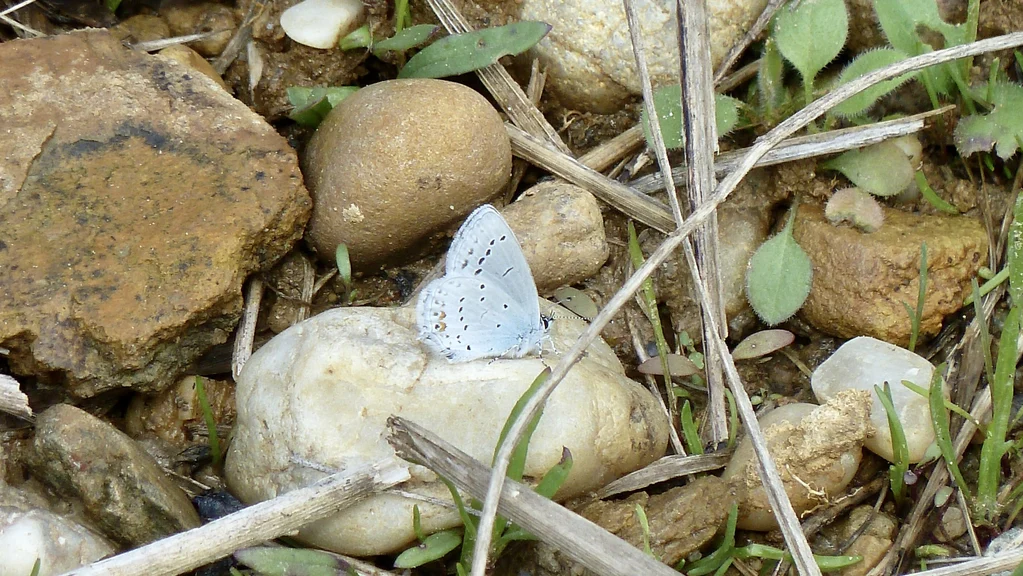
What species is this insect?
Cupido argiades (also Elkalyce argiades)
